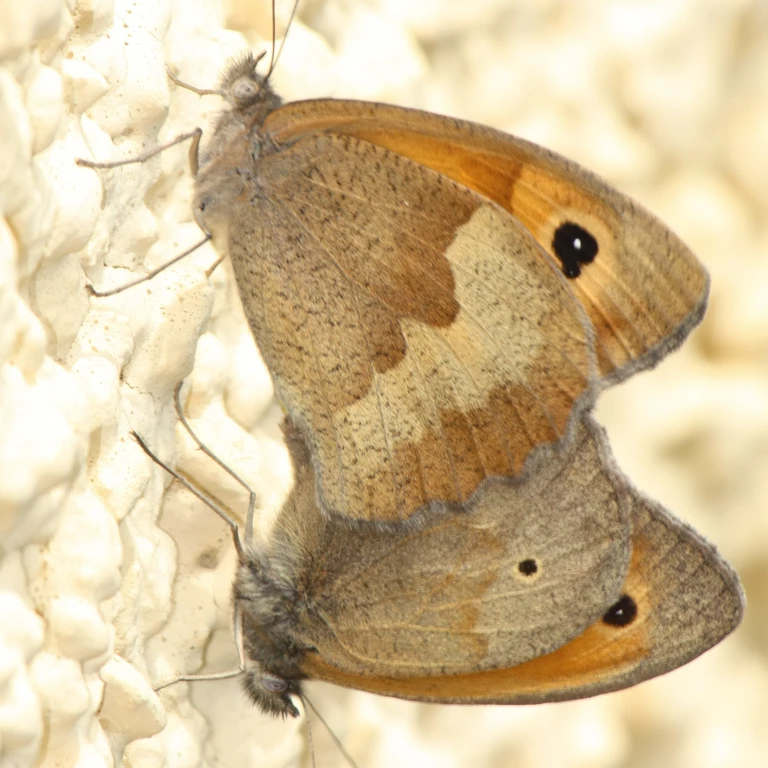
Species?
Maniola jurtina
